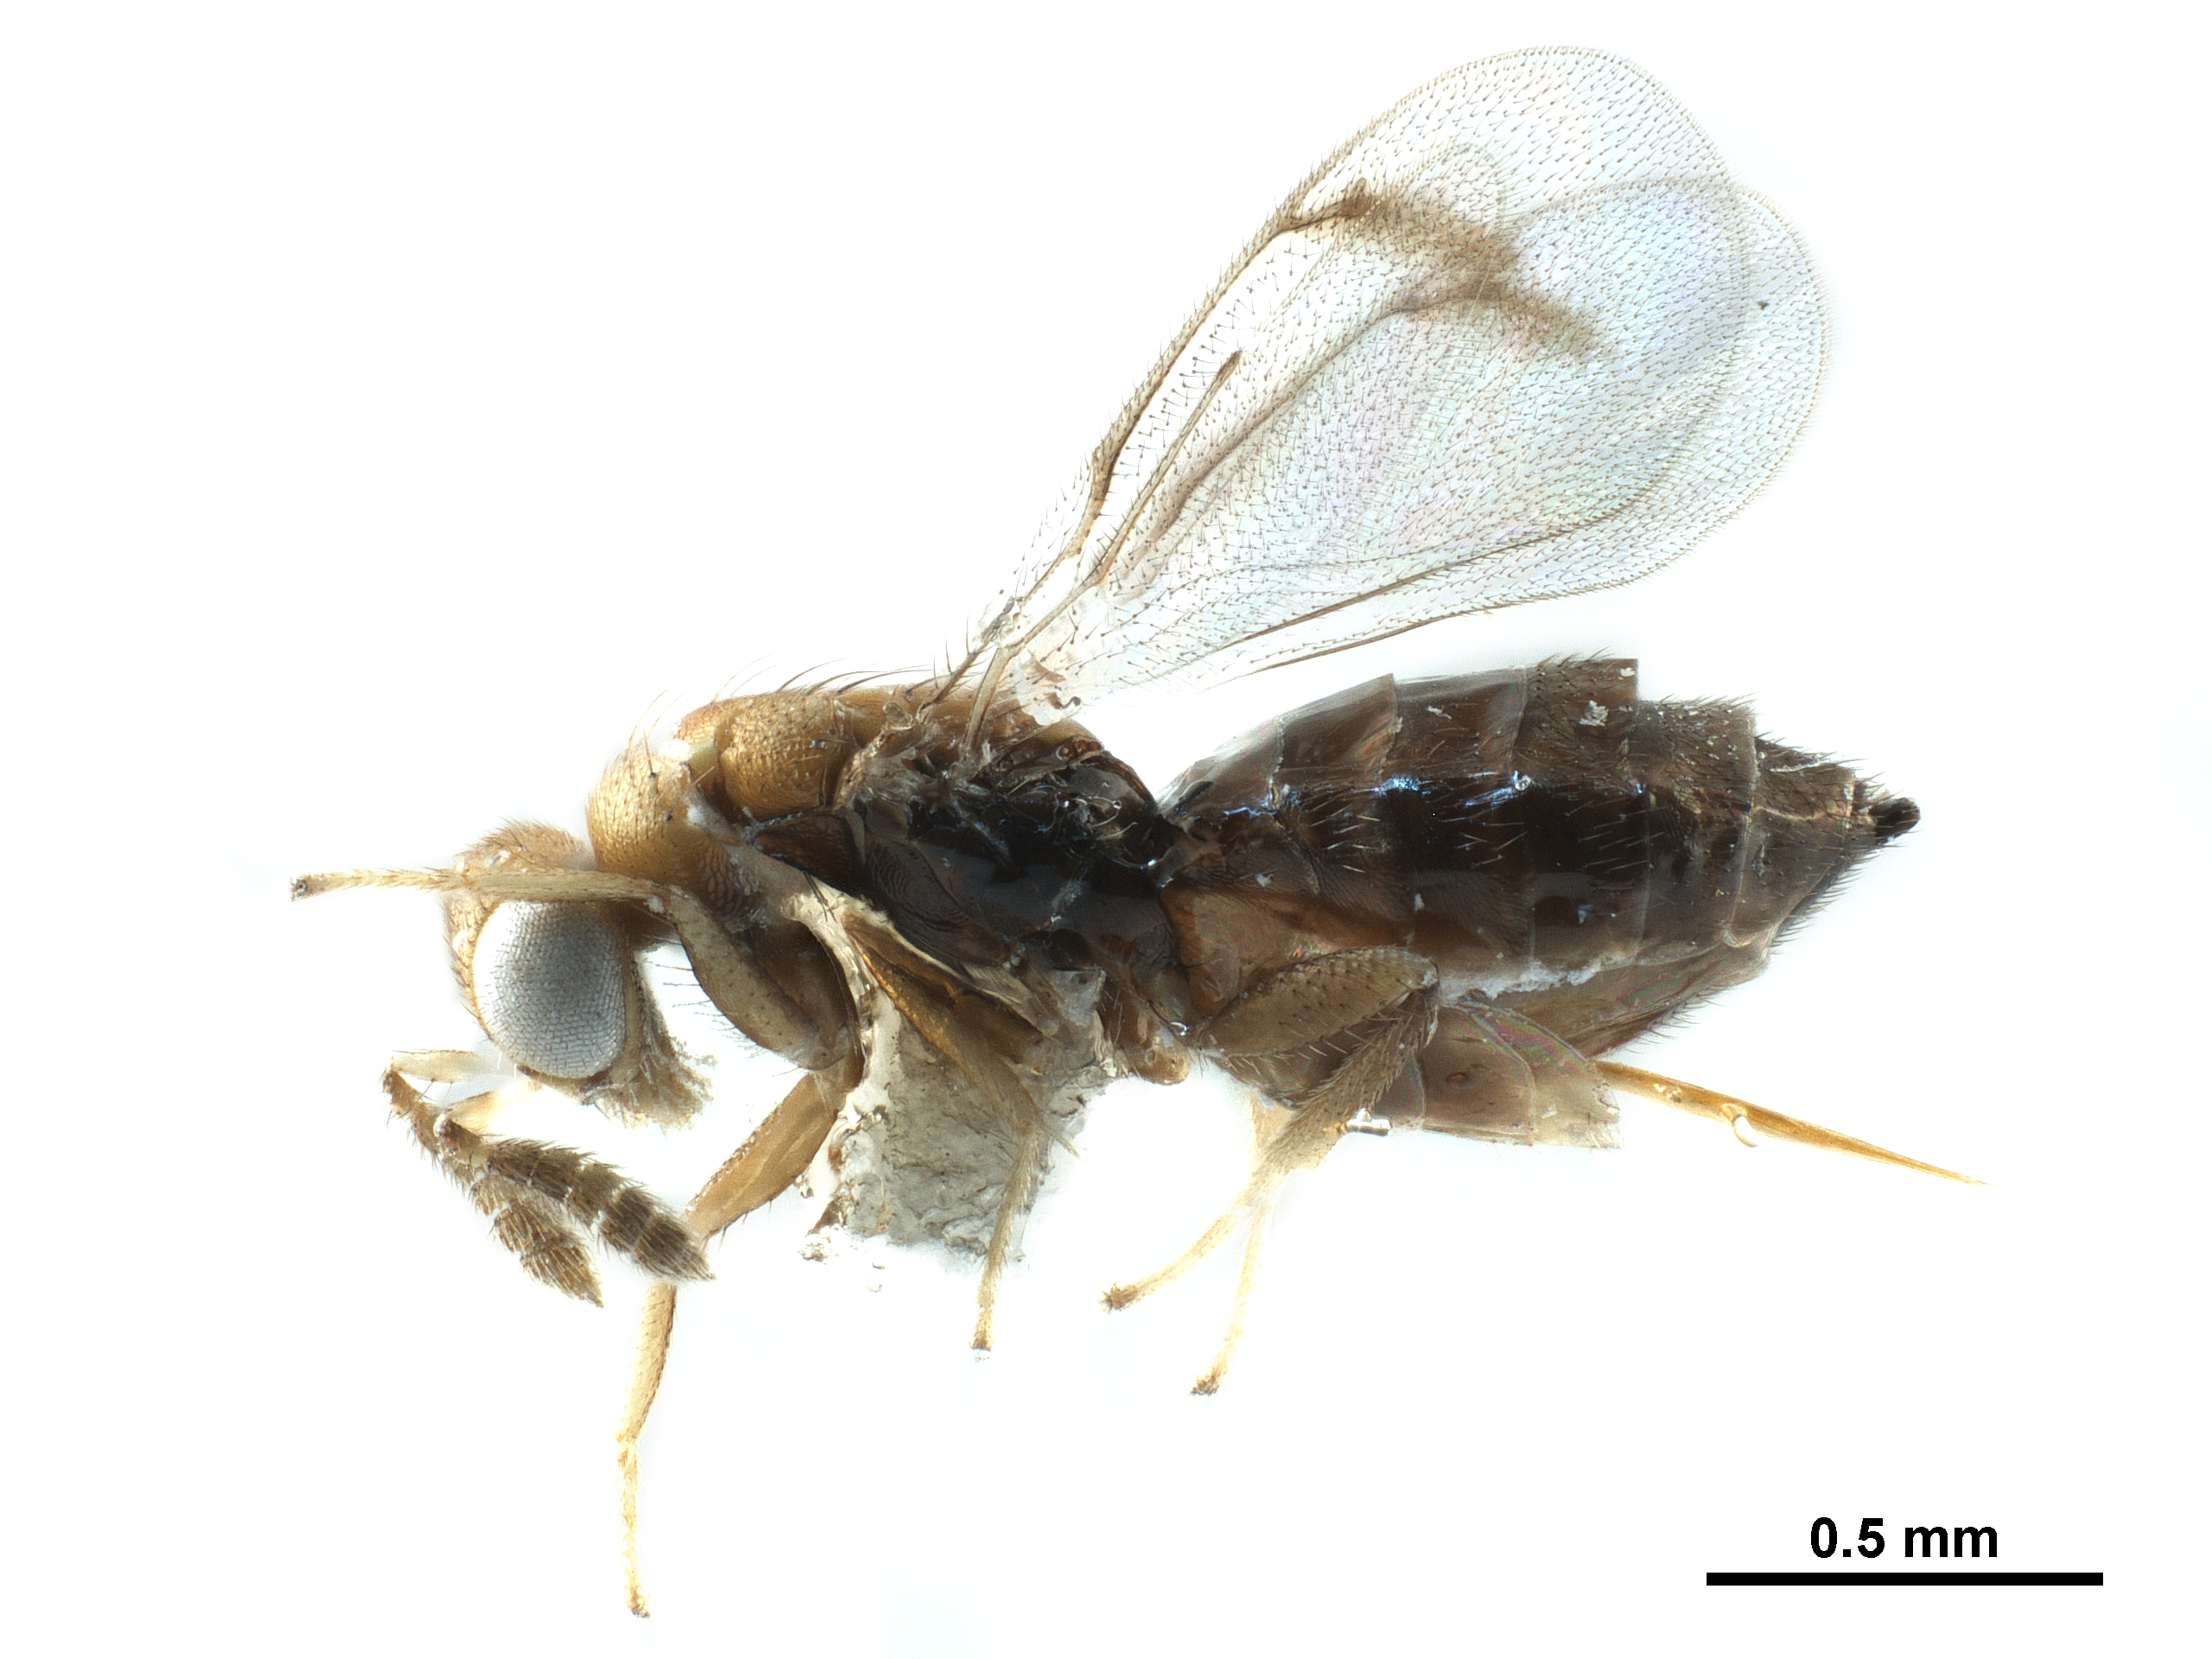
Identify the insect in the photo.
Paraolinx typica
